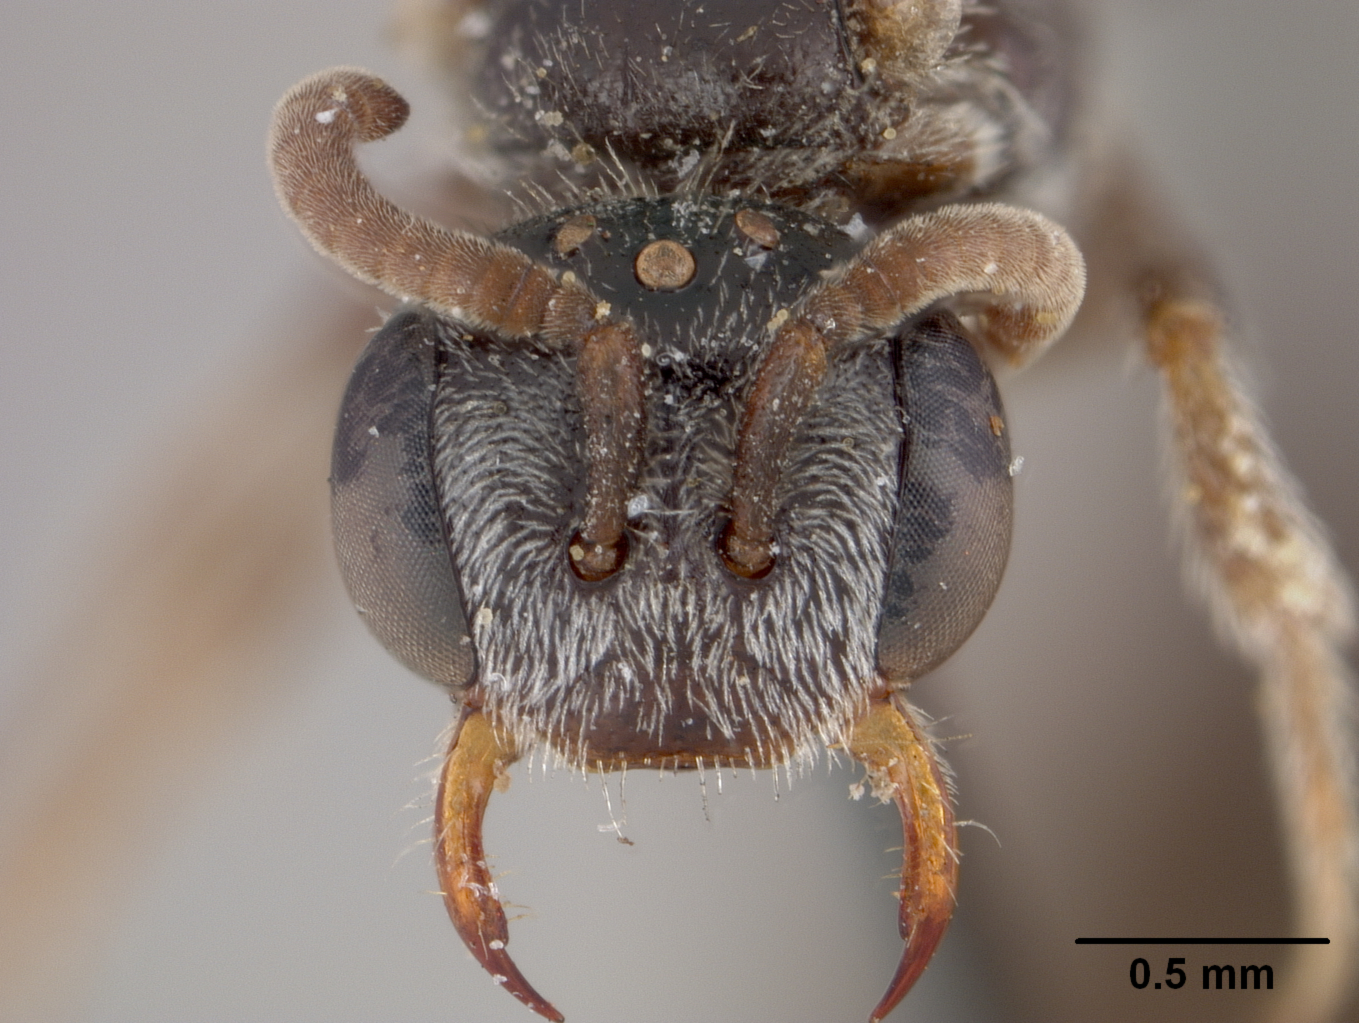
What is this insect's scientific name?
Sphecodes autumnalis
